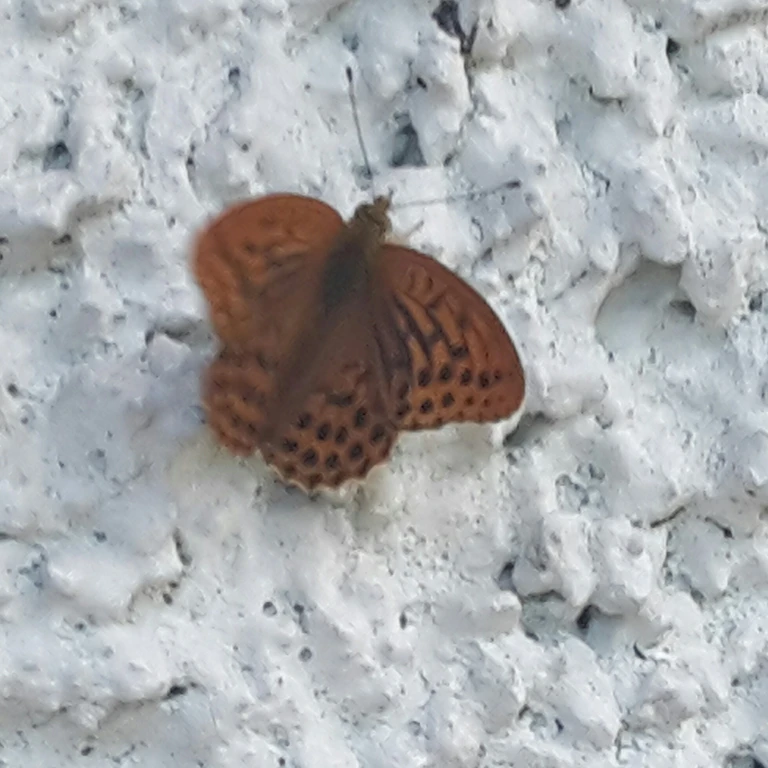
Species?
Argynnis paphia
